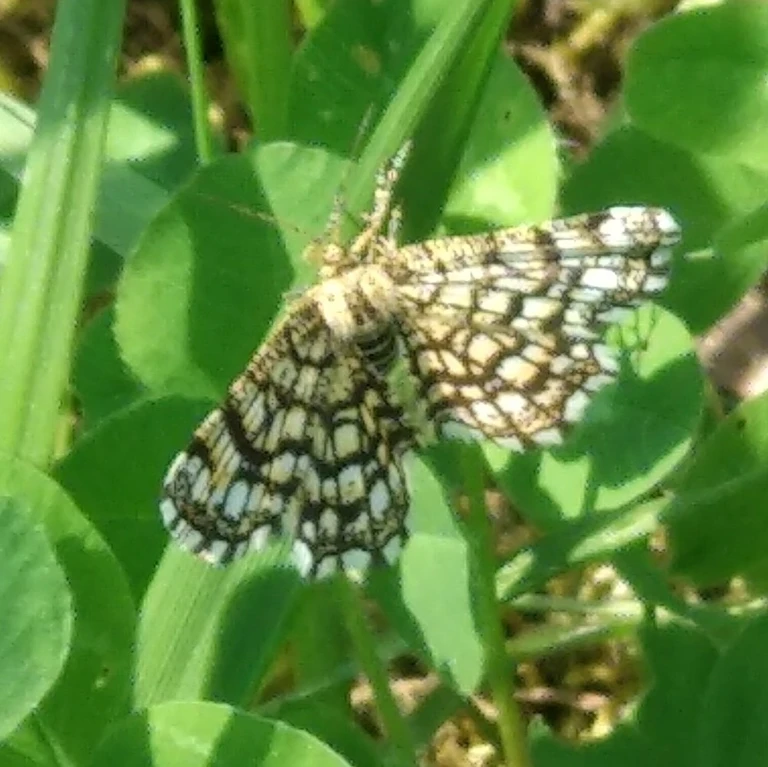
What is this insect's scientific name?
Chiasmia clathrata
